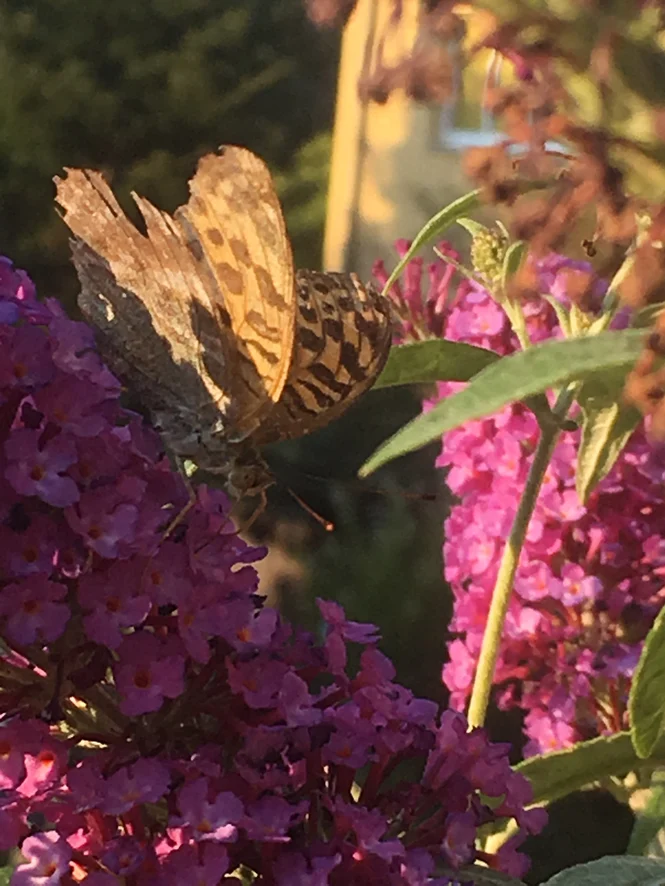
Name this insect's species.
Argynnis paphia
